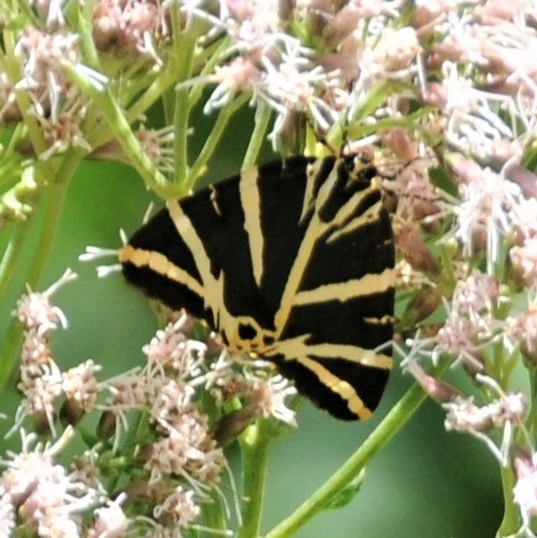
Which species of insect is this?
Euplagia quadripunctaria
